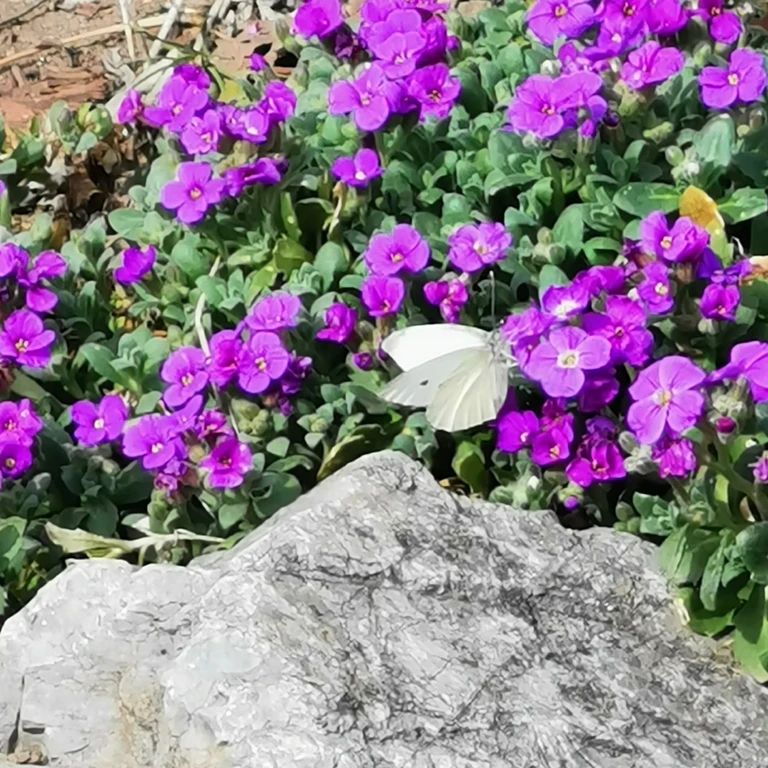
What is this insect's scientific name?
Pieris rapae
